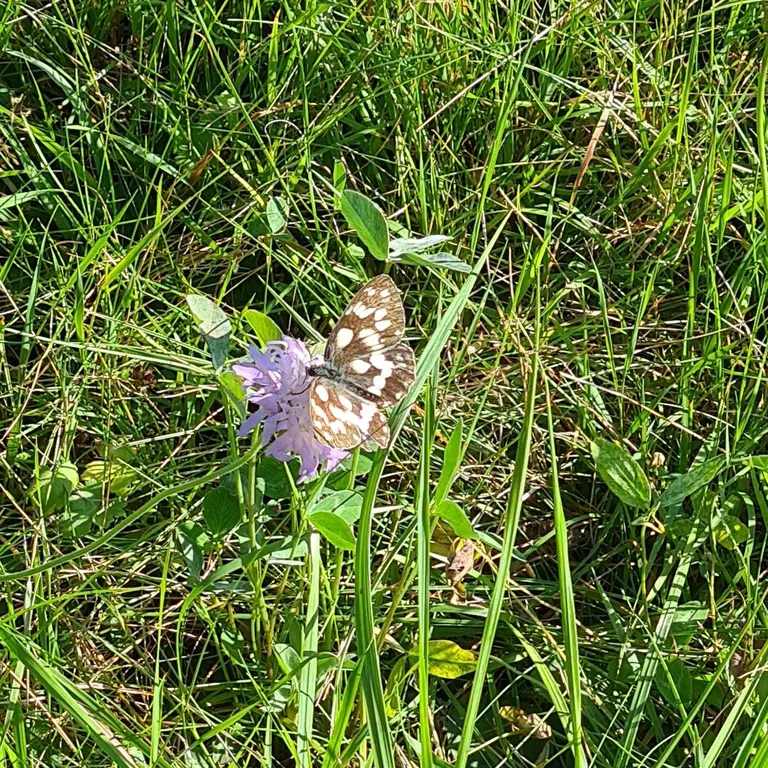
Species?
Melanargia galathea
